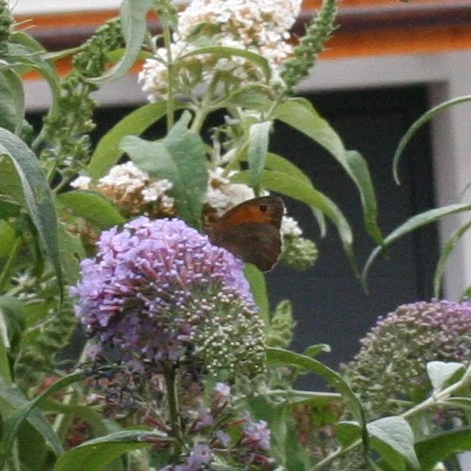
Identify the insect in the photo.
Maniola jurtina
